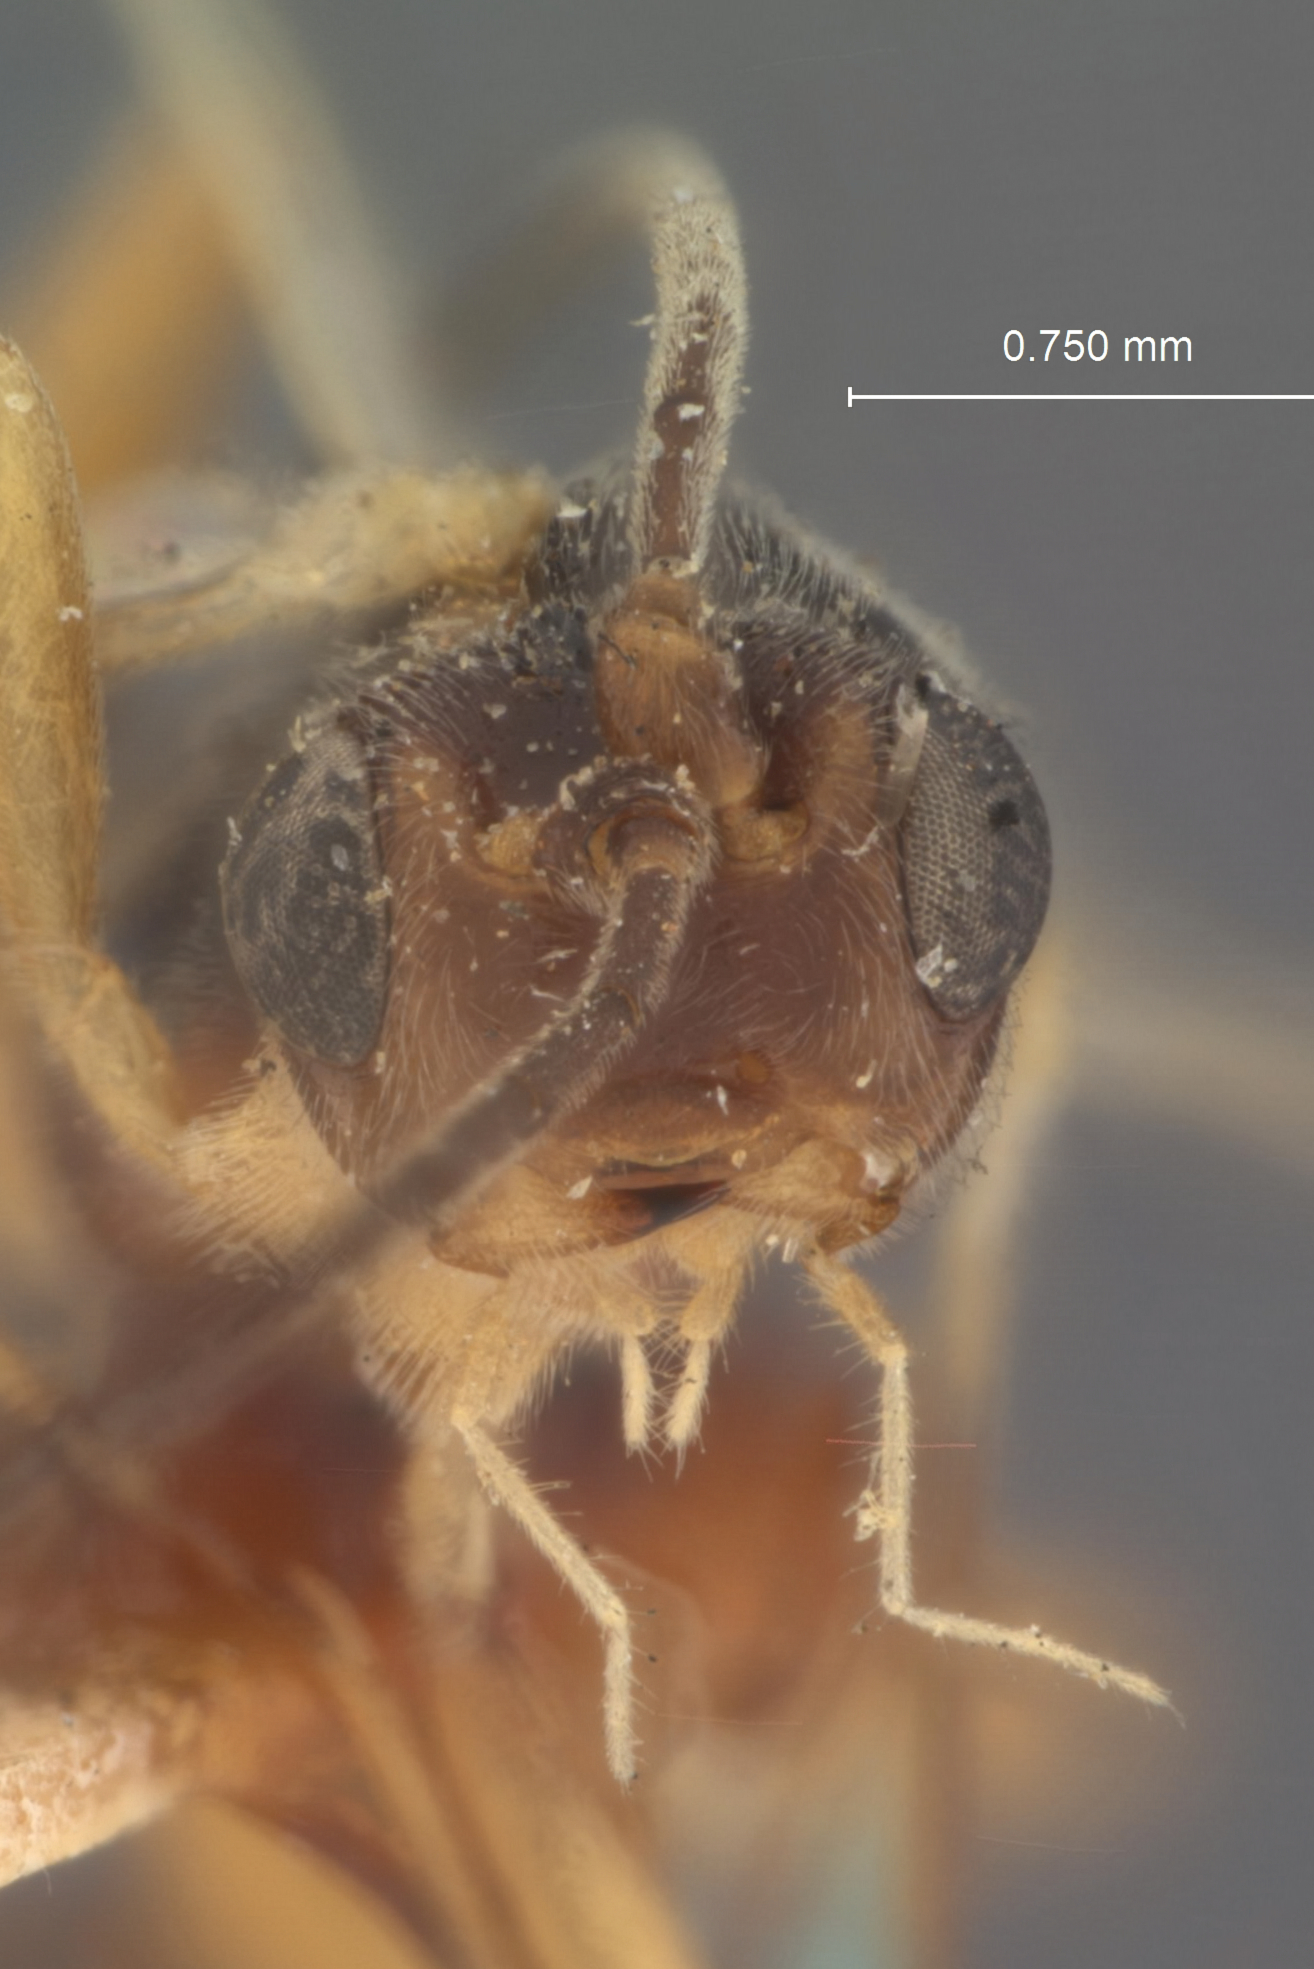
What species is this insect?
Triaspis fiskei
